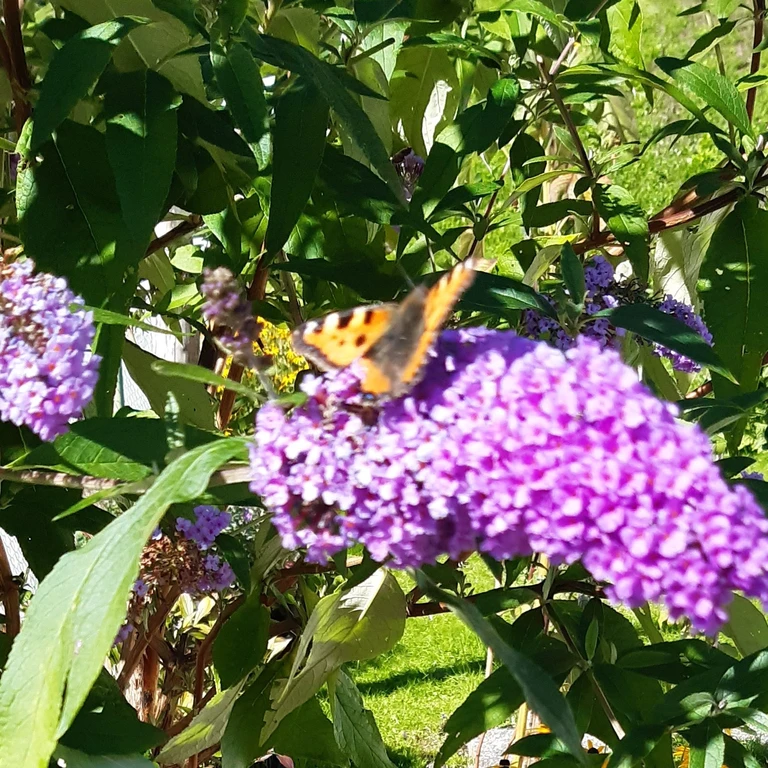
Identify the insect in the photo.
Aglais urticae
